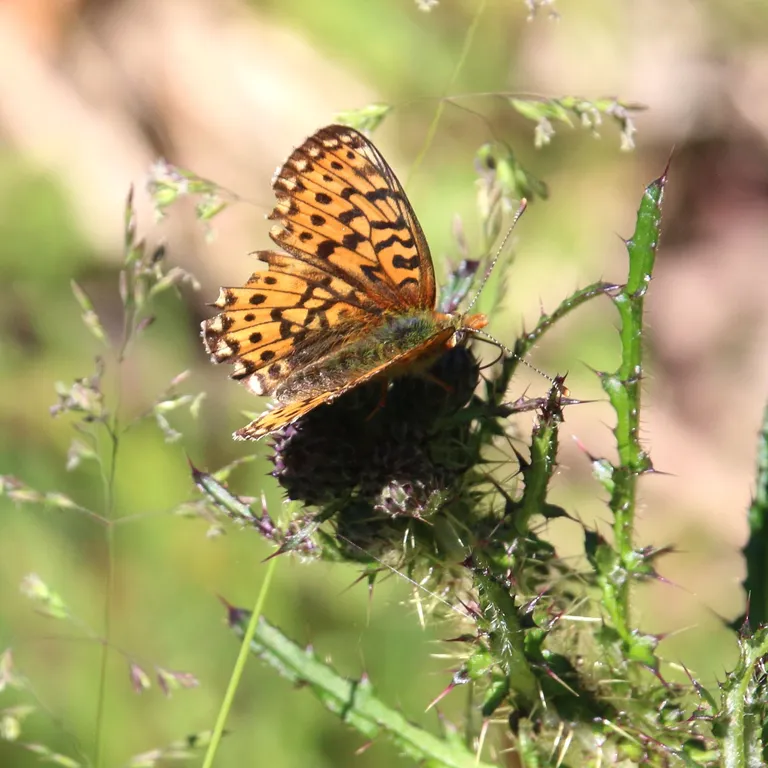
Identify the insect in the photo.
Boloria euphrosyne (also Clossiana euphrosyne)
